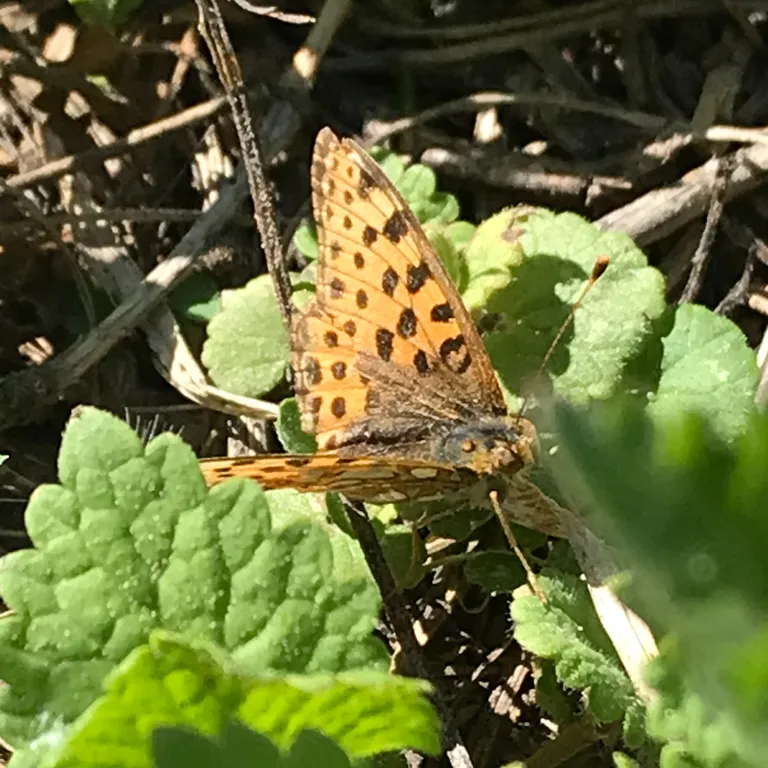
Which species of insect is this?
Issoria lathonia
